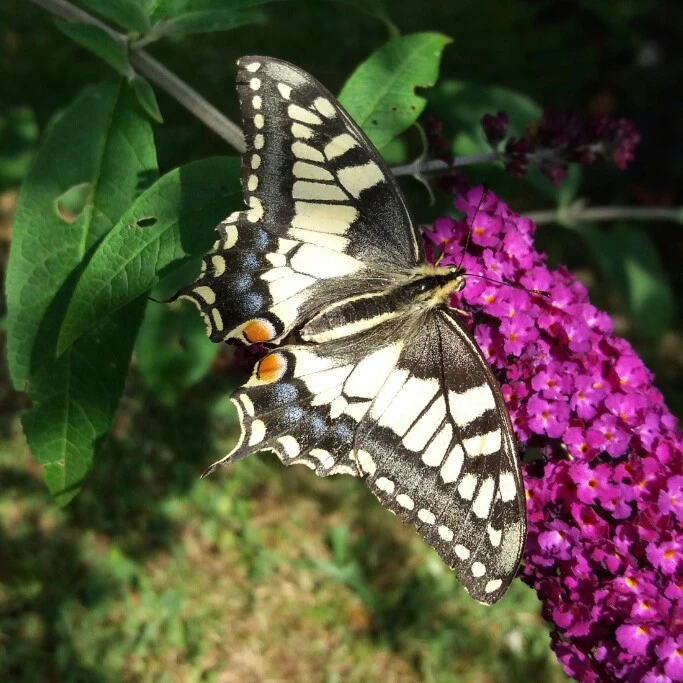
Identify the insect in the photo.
Papilio machaon
